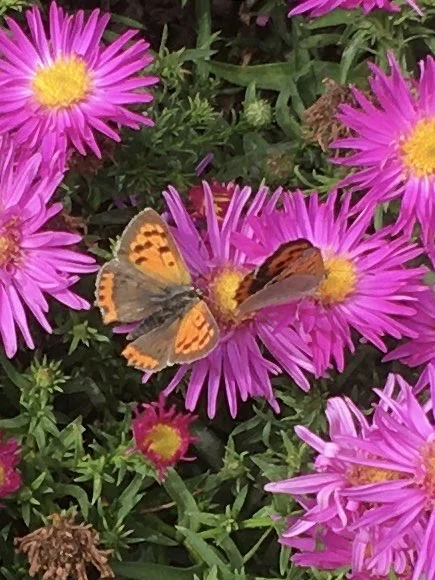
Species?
Lycaena phlaeas
